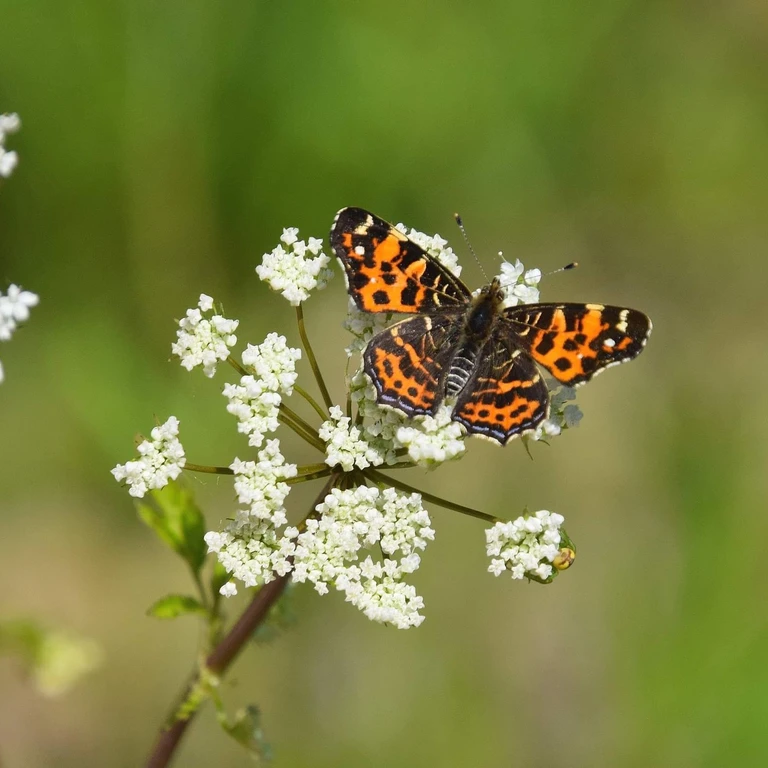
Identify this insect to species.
Araschnia levana
